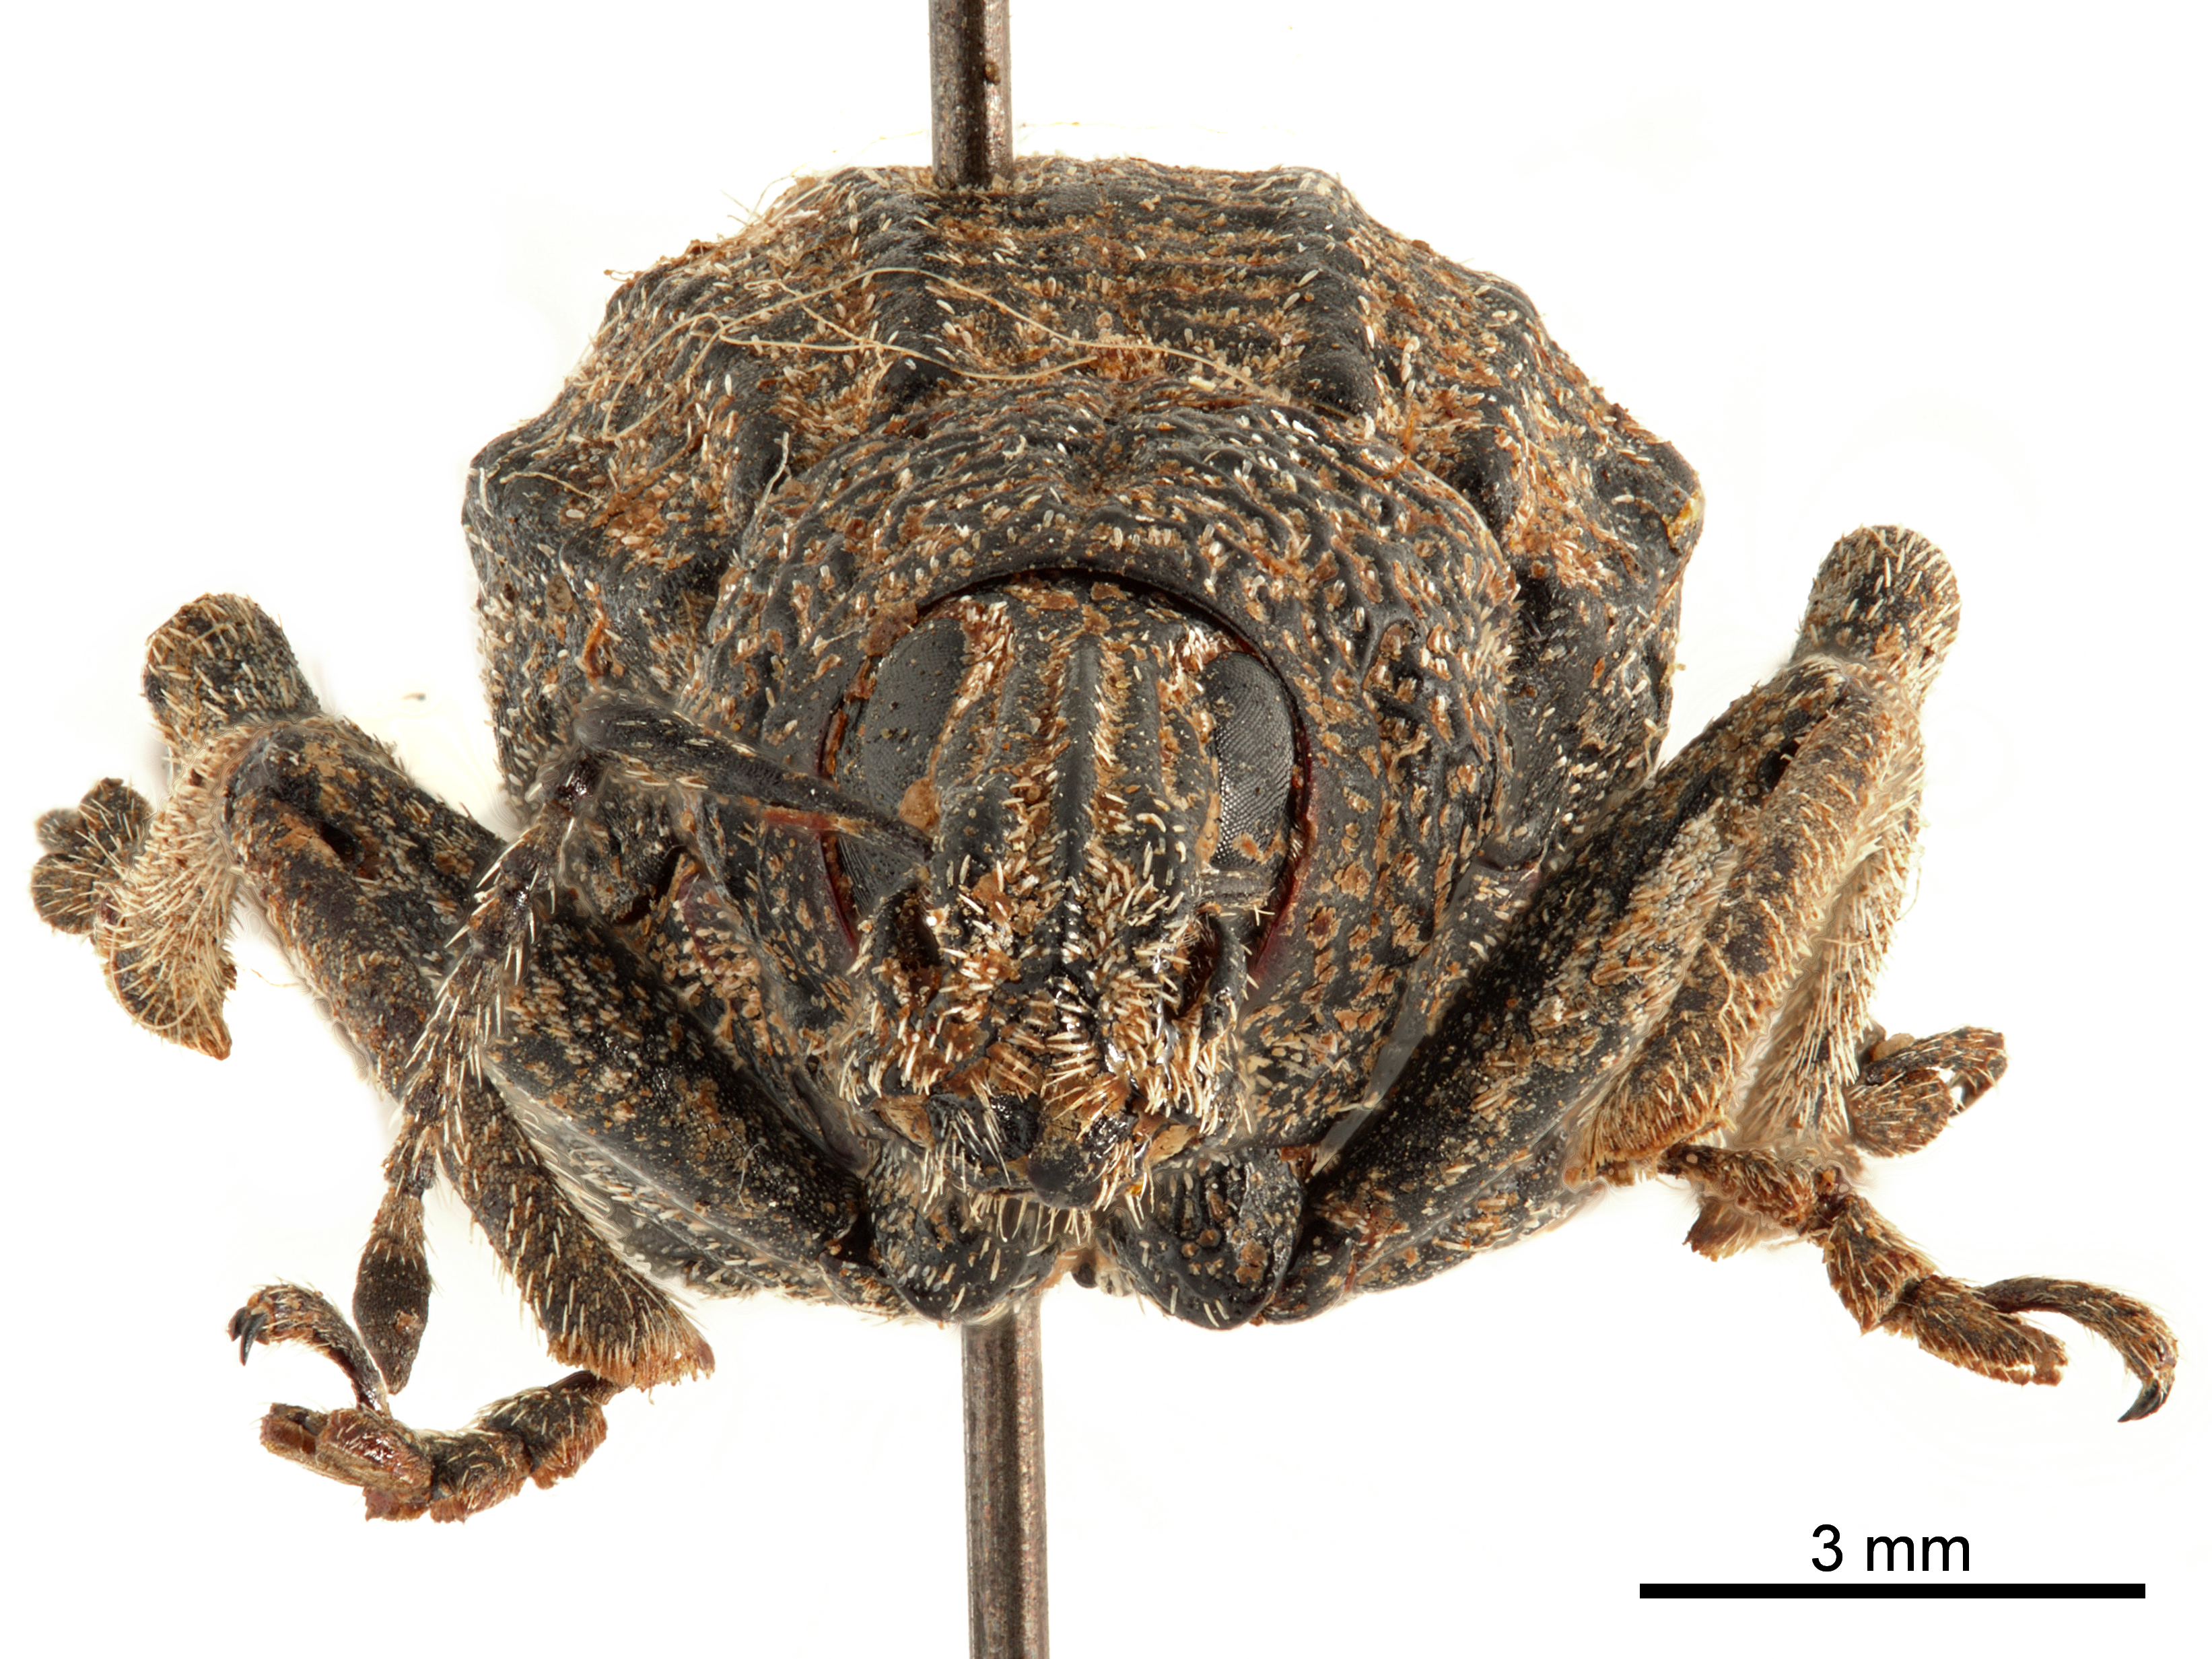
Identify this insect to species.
Leptopius duponti
